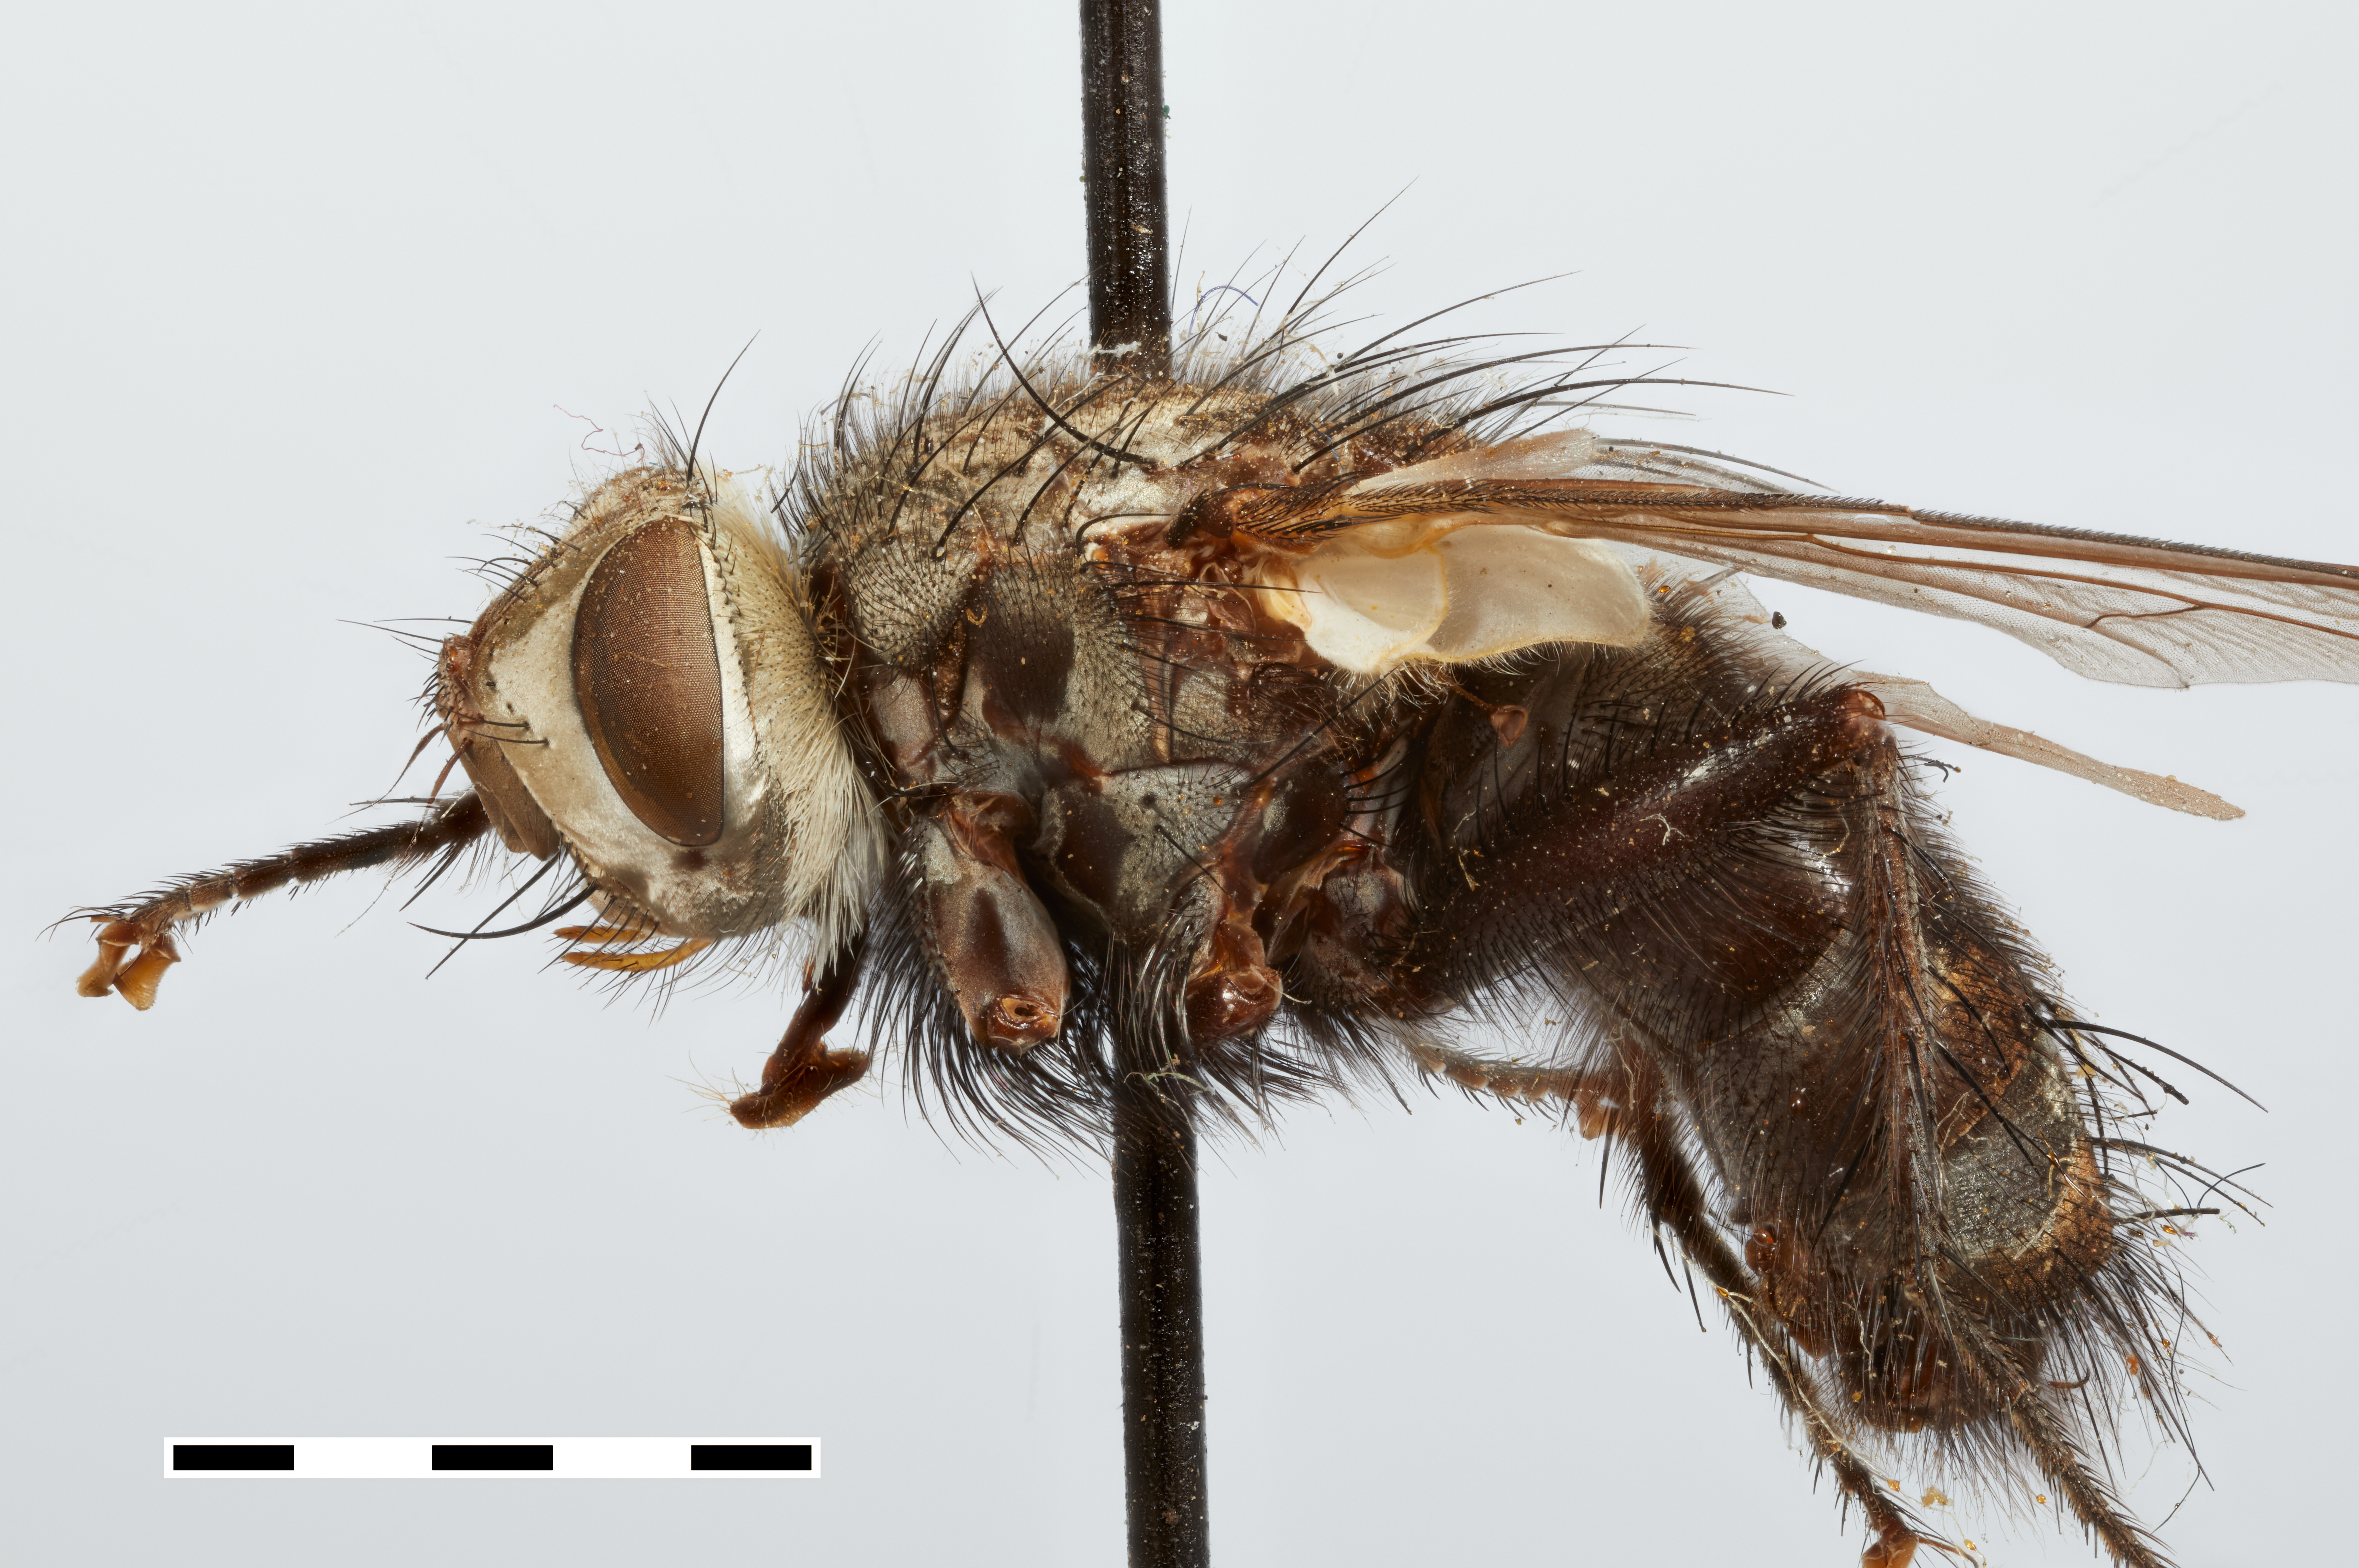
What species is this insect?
Tachinomyia robusta
